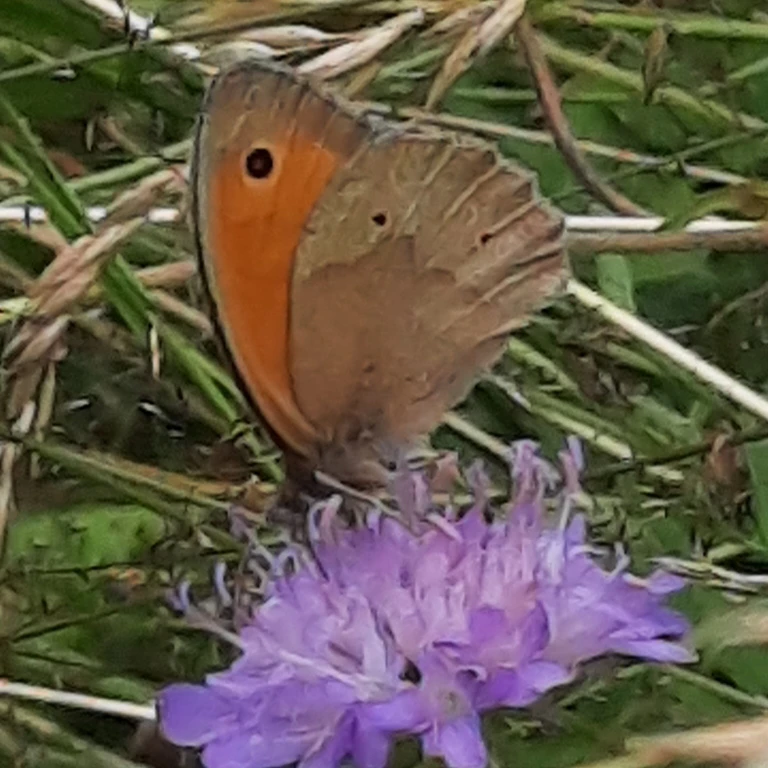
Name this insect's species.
Maniola jurtina
